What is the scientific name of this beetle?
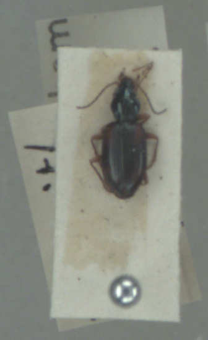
Bembidion tetracolum
